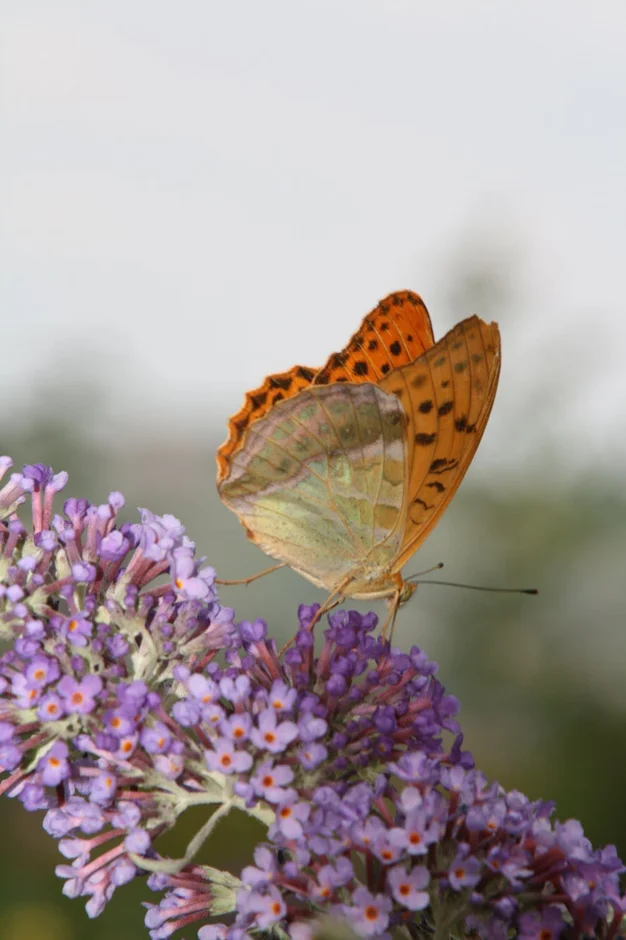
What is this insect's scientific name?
Argynnis paphia
